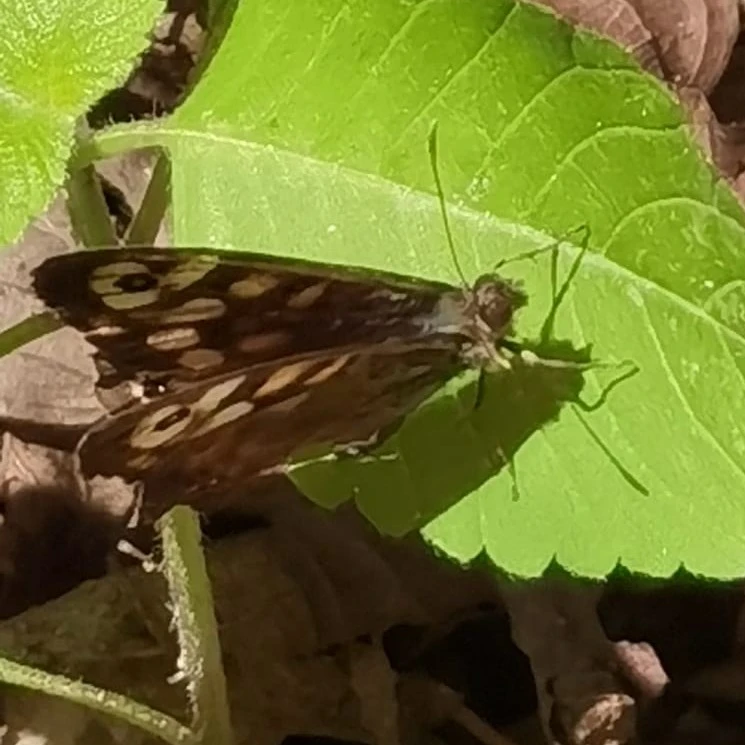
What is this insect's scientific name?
Pararge aegeria
